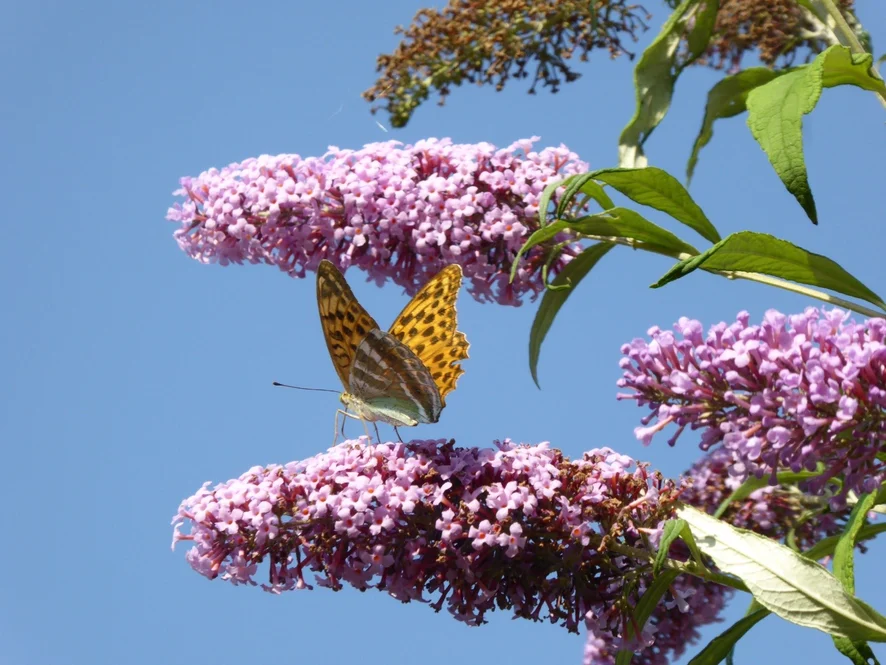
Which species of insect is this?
Argynnis paphia
